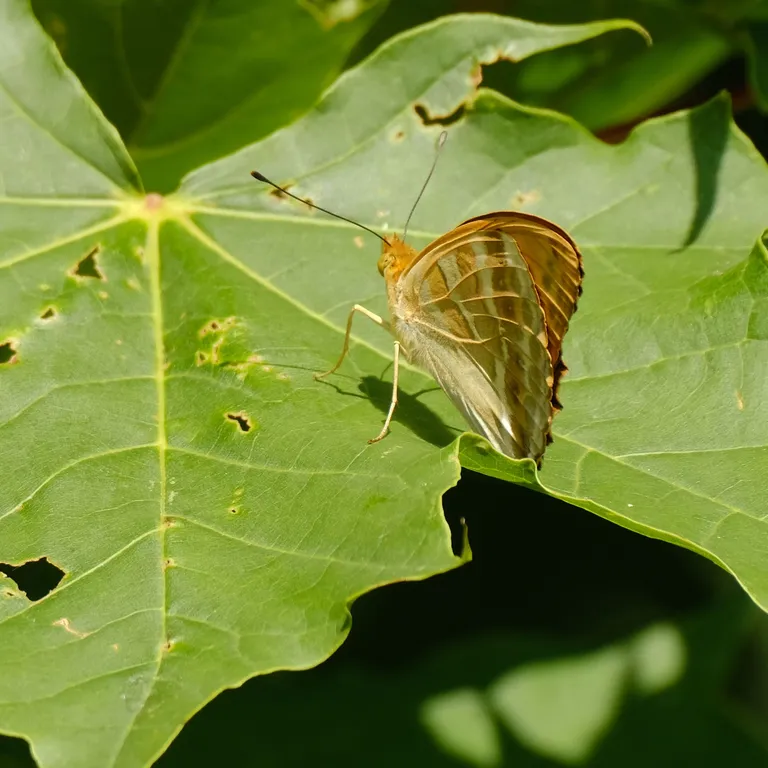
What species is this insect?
Argynnis paphia
